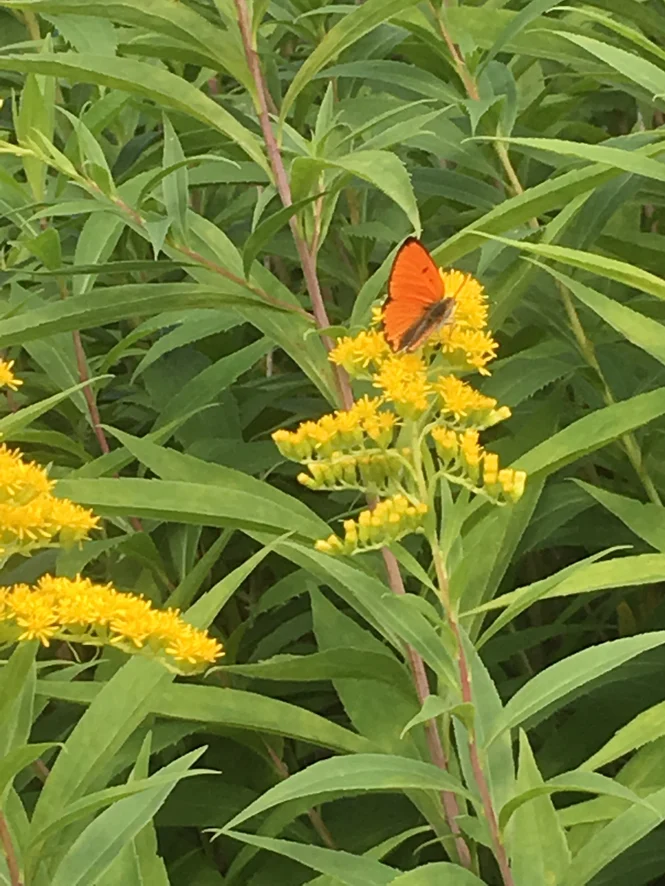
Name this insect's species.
Lycaena dispar
